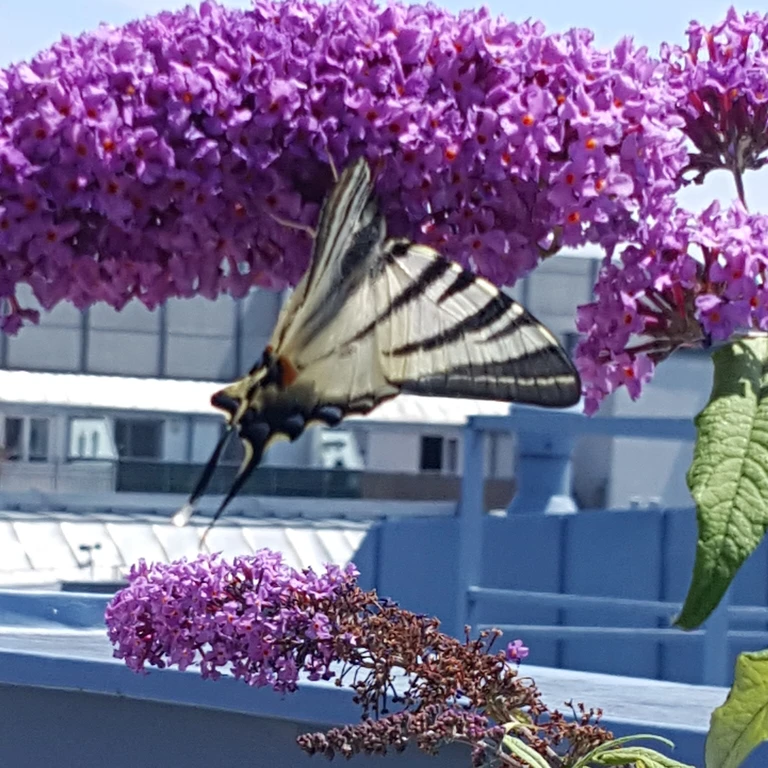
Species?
Iphiclides podalirius
